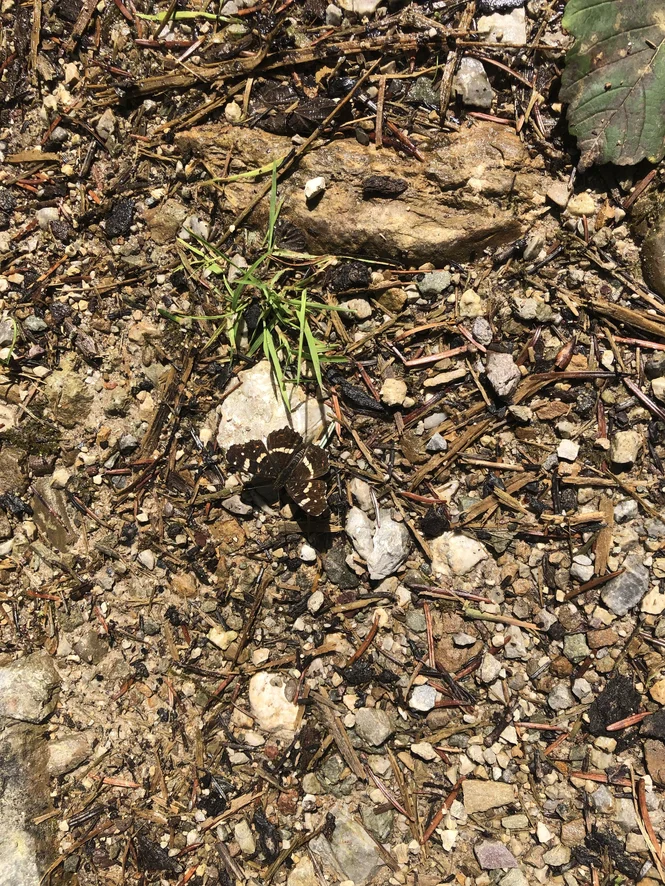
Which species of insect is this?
Araschnia levana
